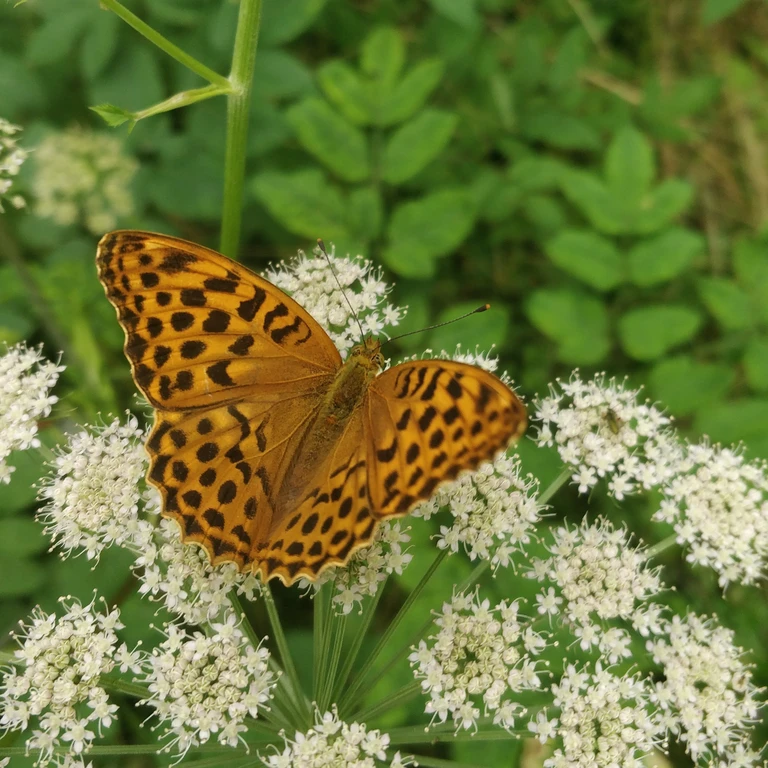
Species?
Argynnis paphia
